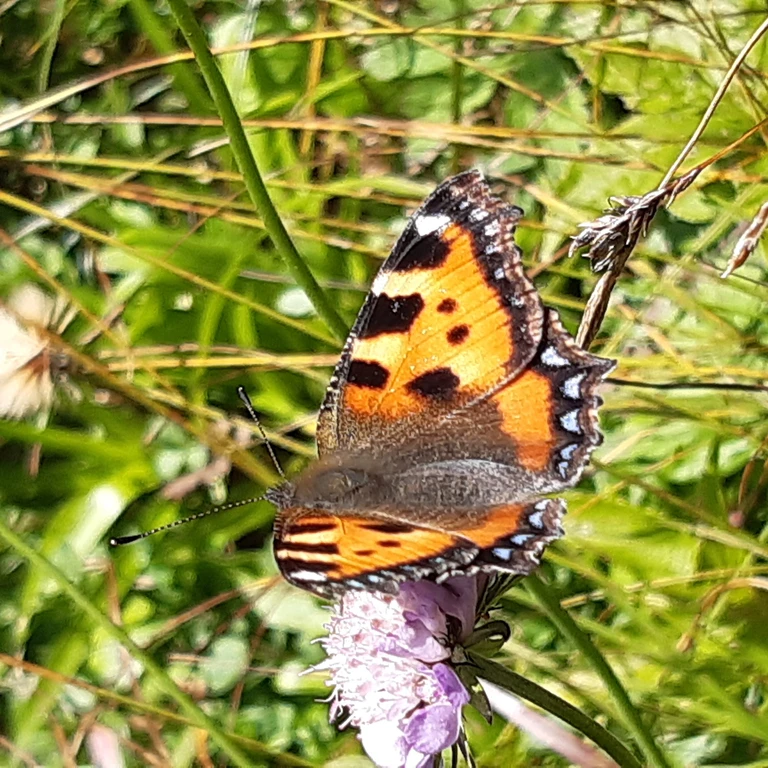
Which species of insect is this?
Aglais urticae
